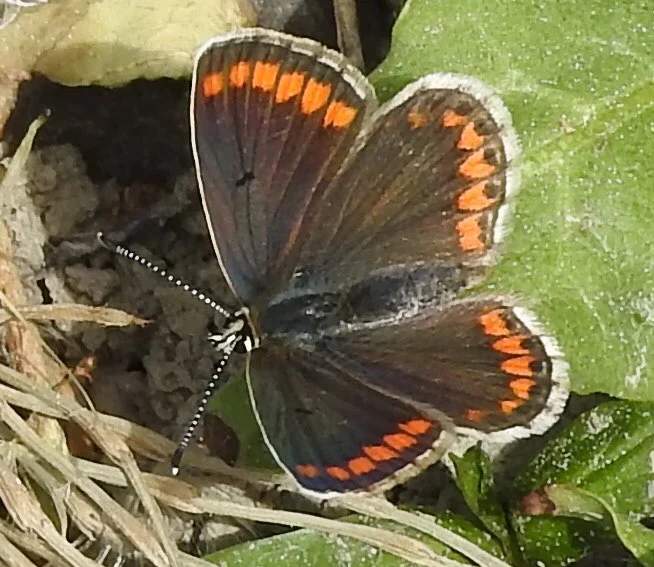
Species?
Aricia agestis/artaxerxes
